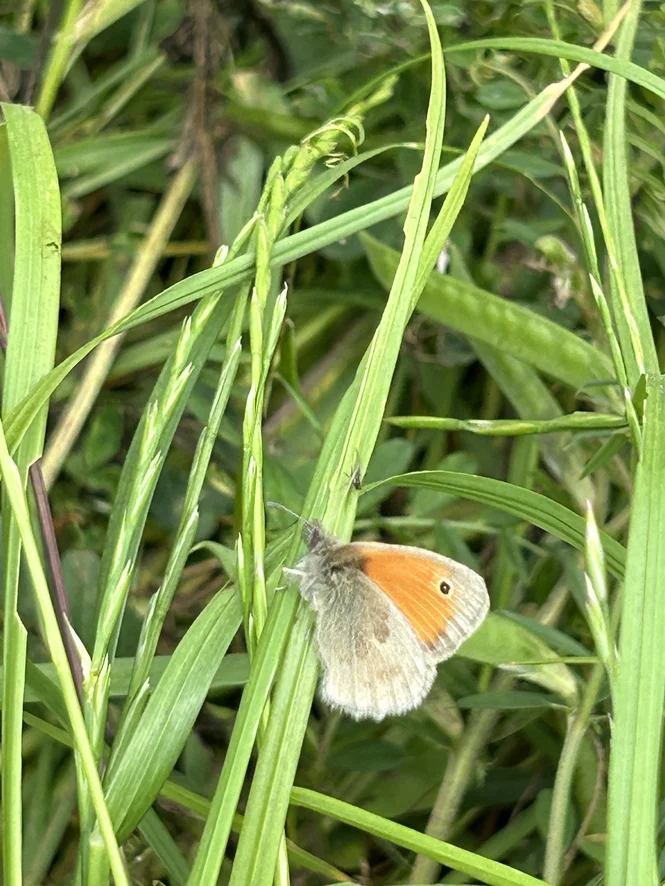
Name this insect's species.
Coenonympha pamphilus
